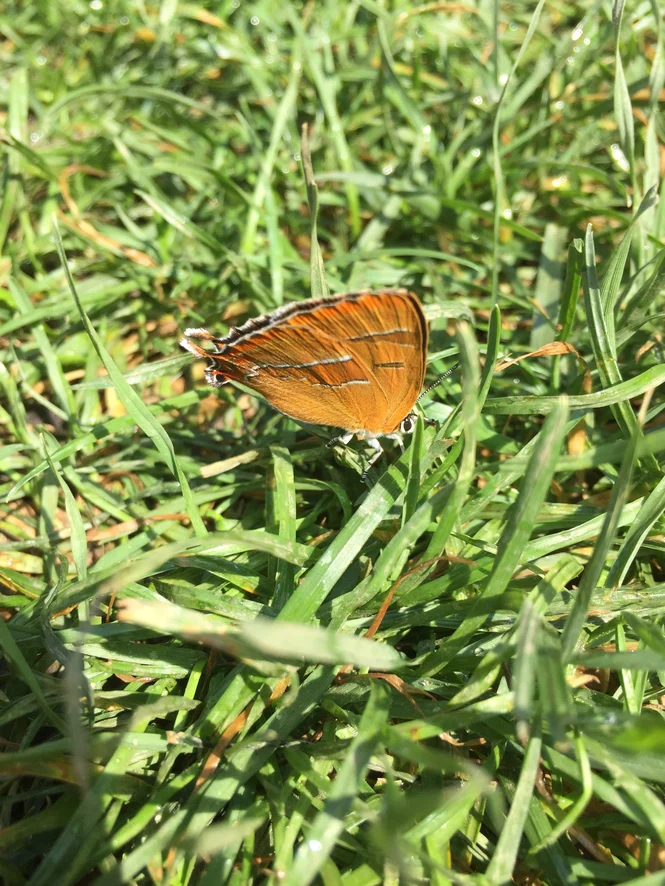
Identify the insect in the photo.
Thecla betulae
